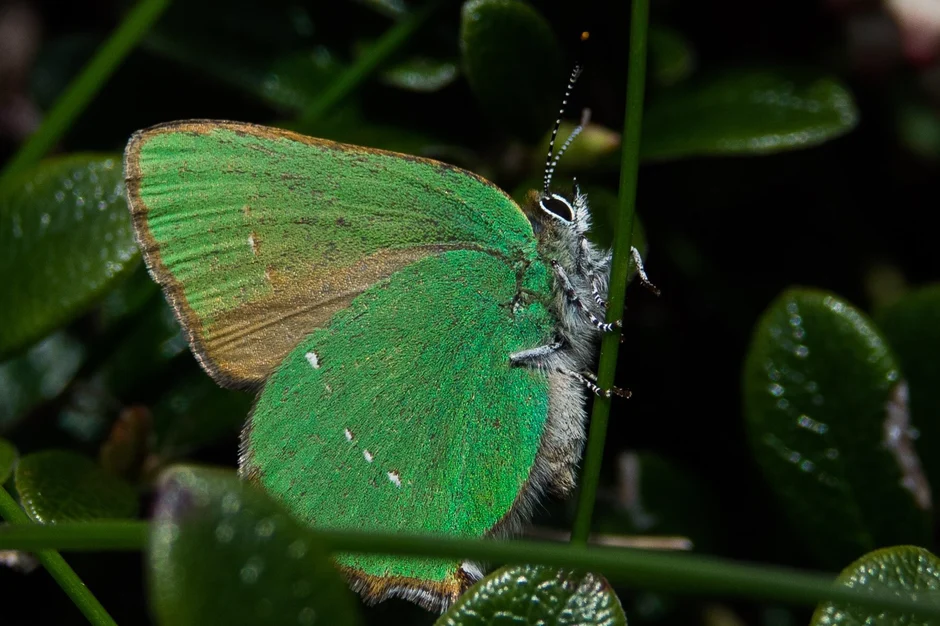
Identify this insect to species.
Callophrys rubi
